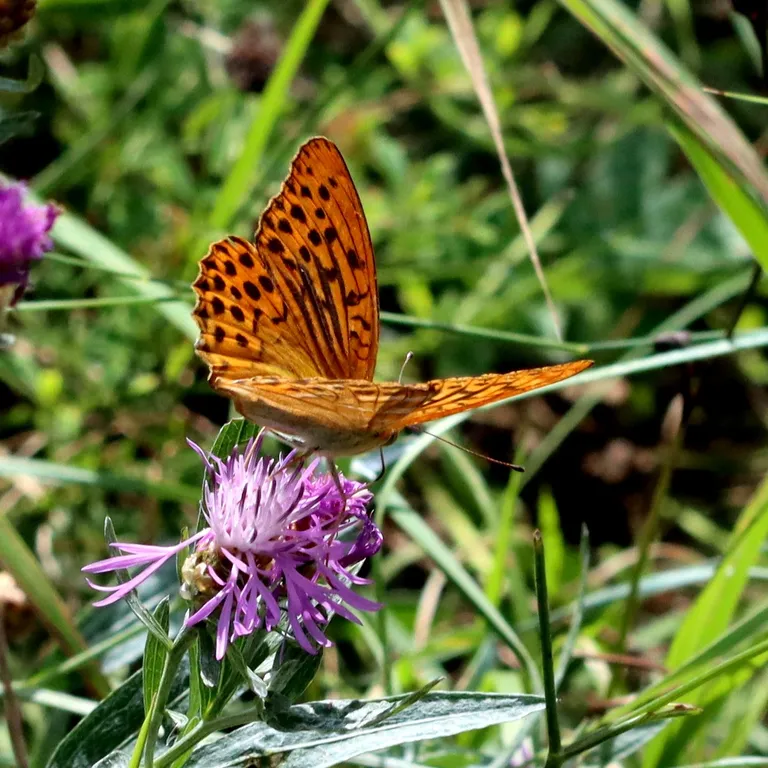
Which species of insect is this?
Argynnis paphia
